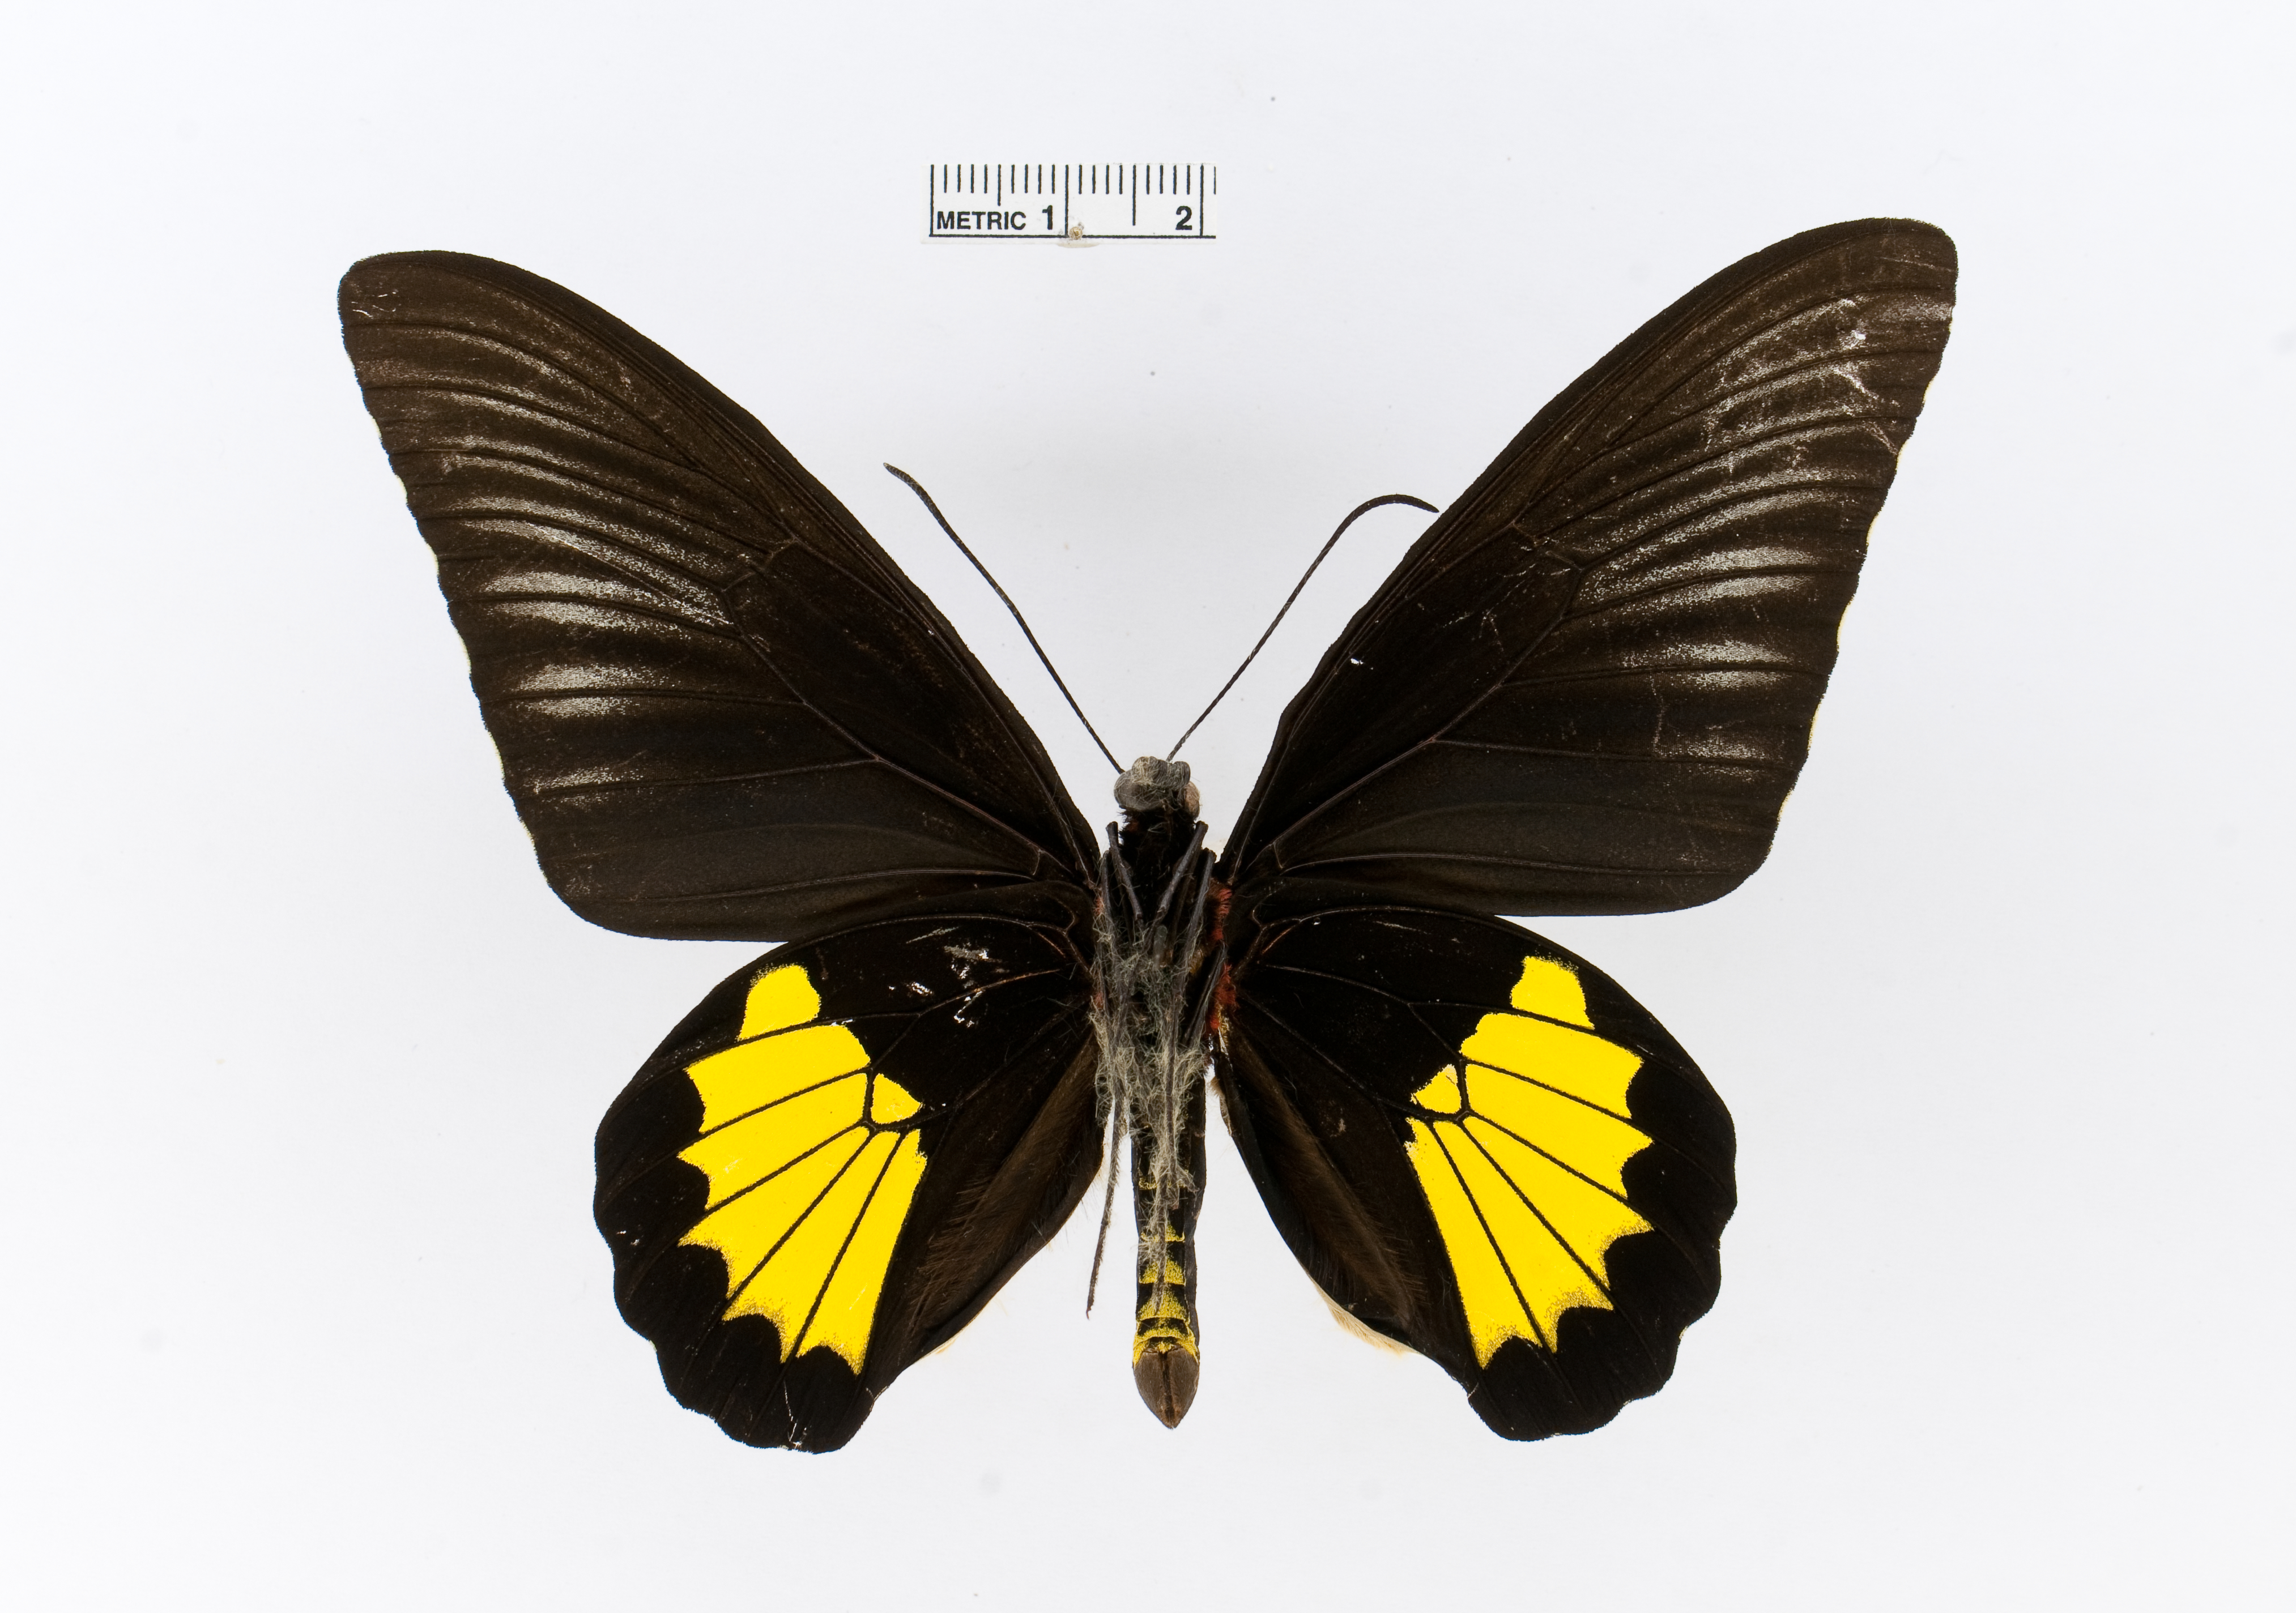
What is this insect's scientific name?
Troides reideli
